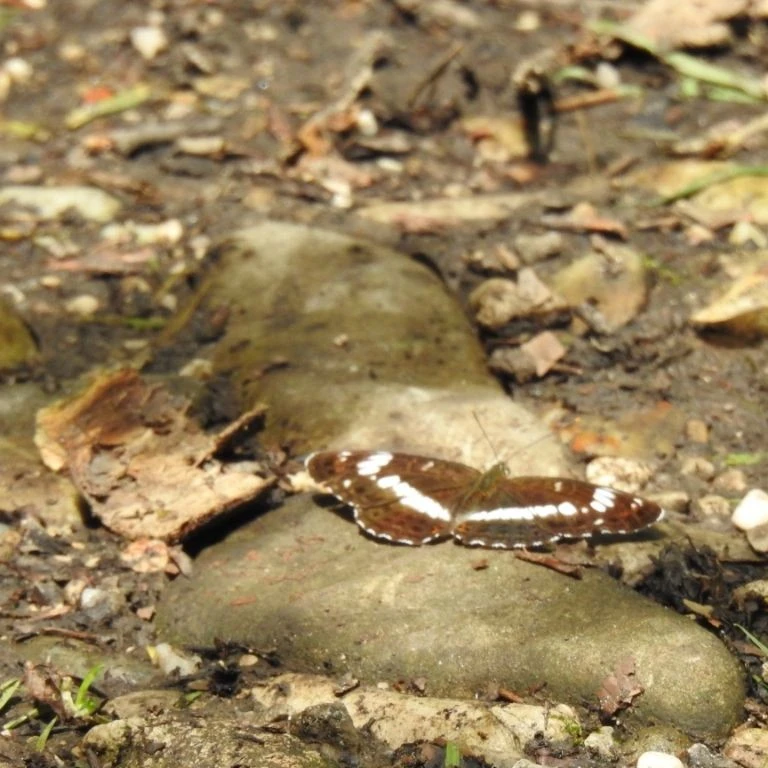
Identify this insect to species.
Limenitis camilla (also Ladoga camilla)
